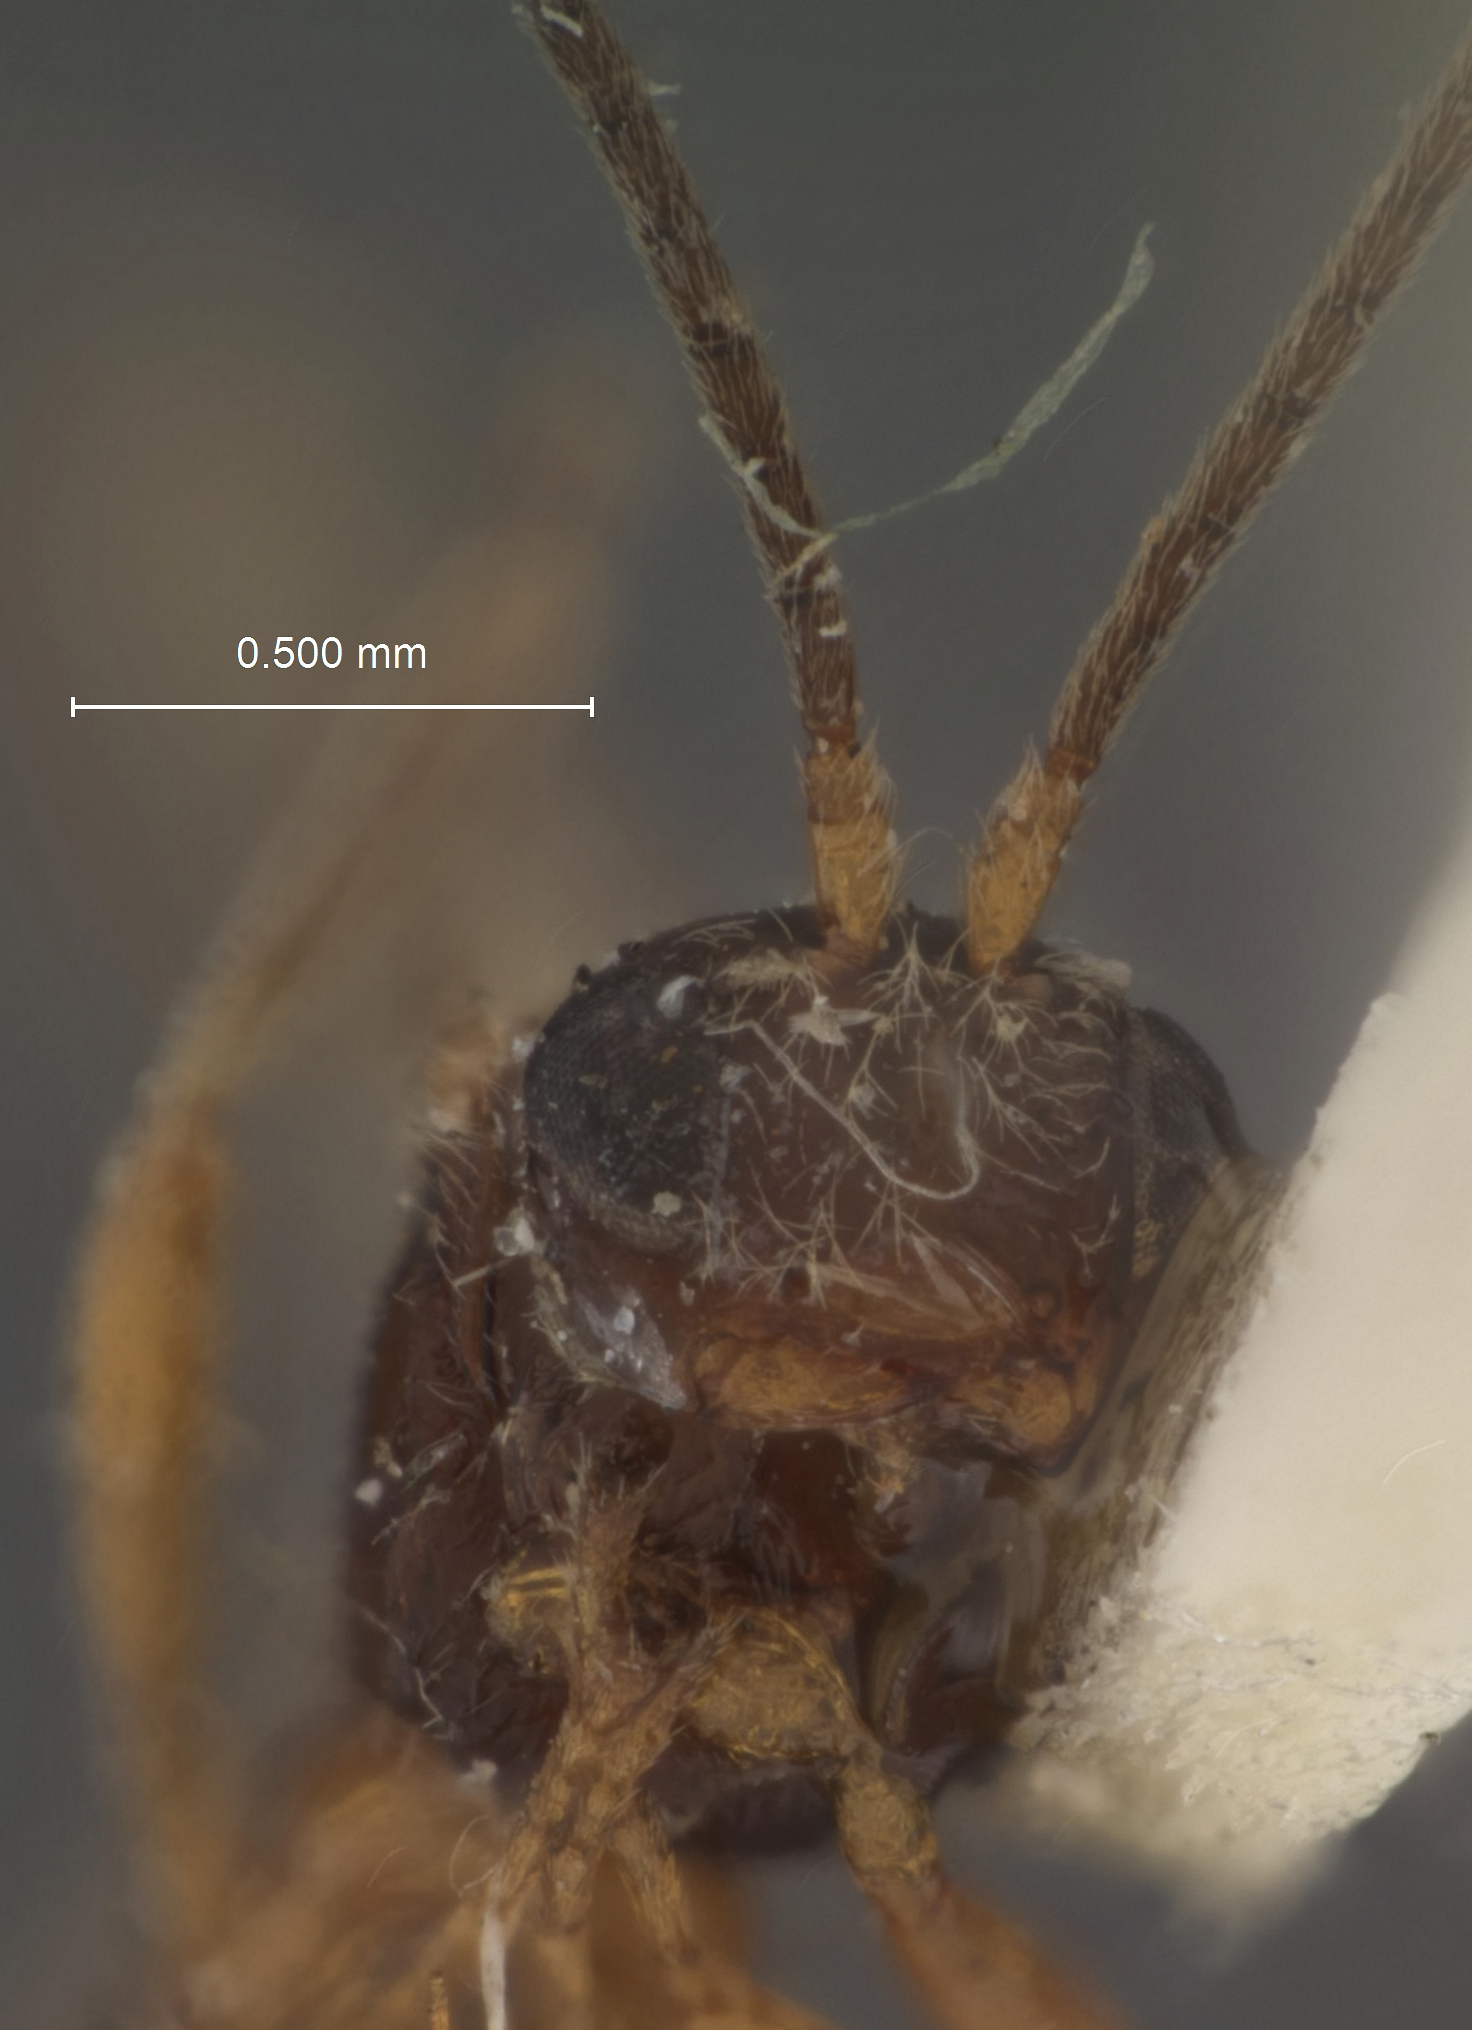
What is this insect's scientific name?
Opius exareolatus
